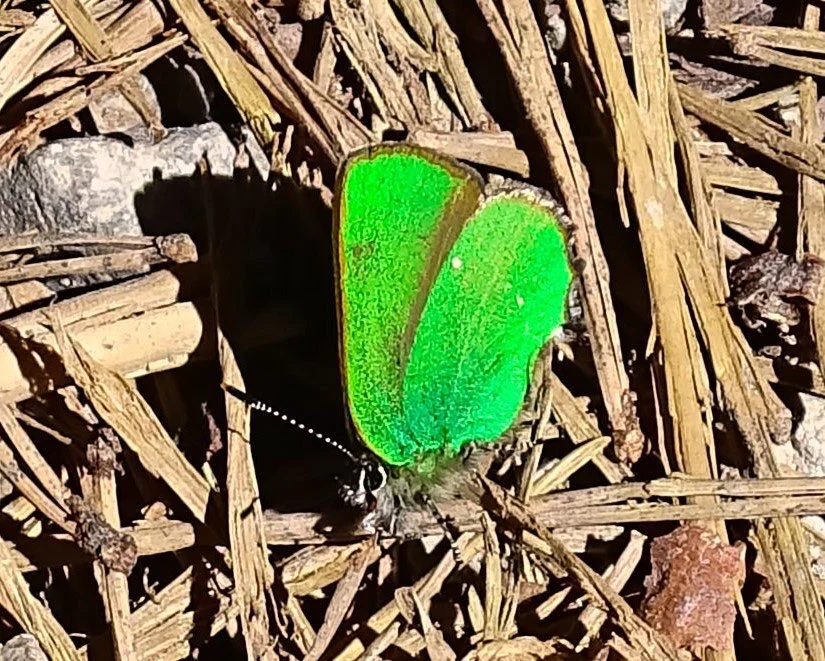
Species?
Callophrys rubi
